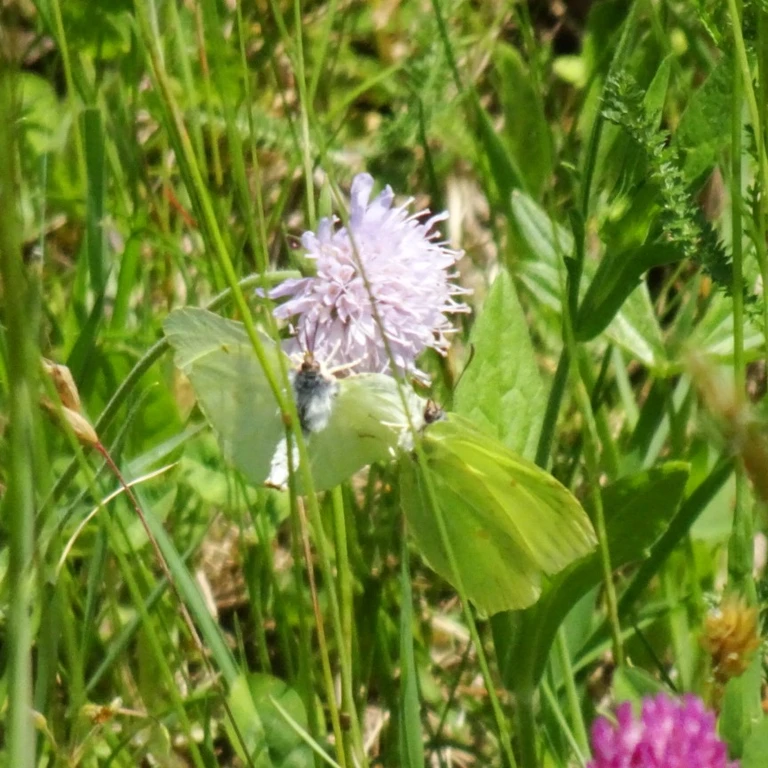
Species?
Gonepteryx rhamni
